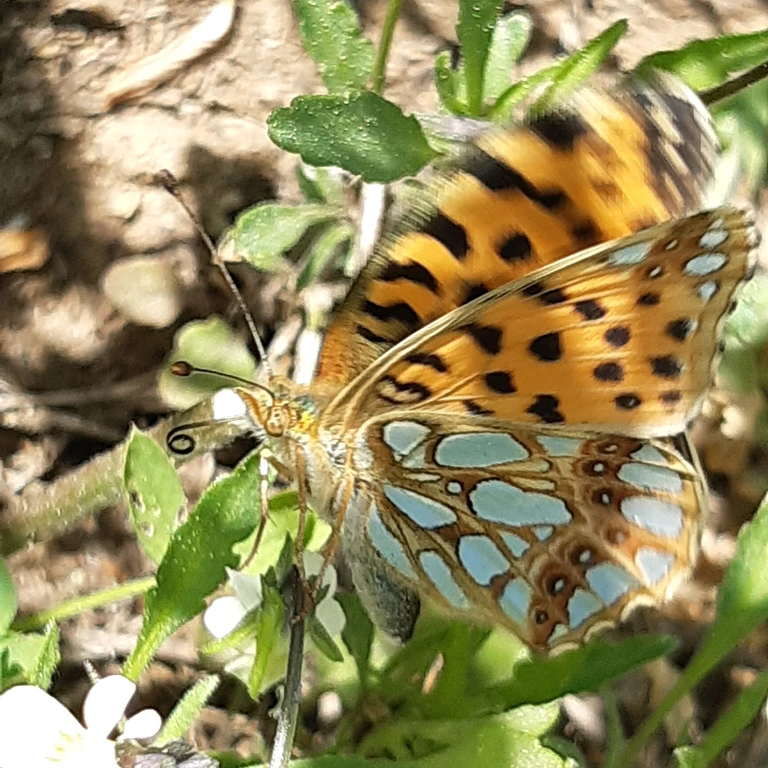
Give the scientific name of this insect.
Issoria lathonia
